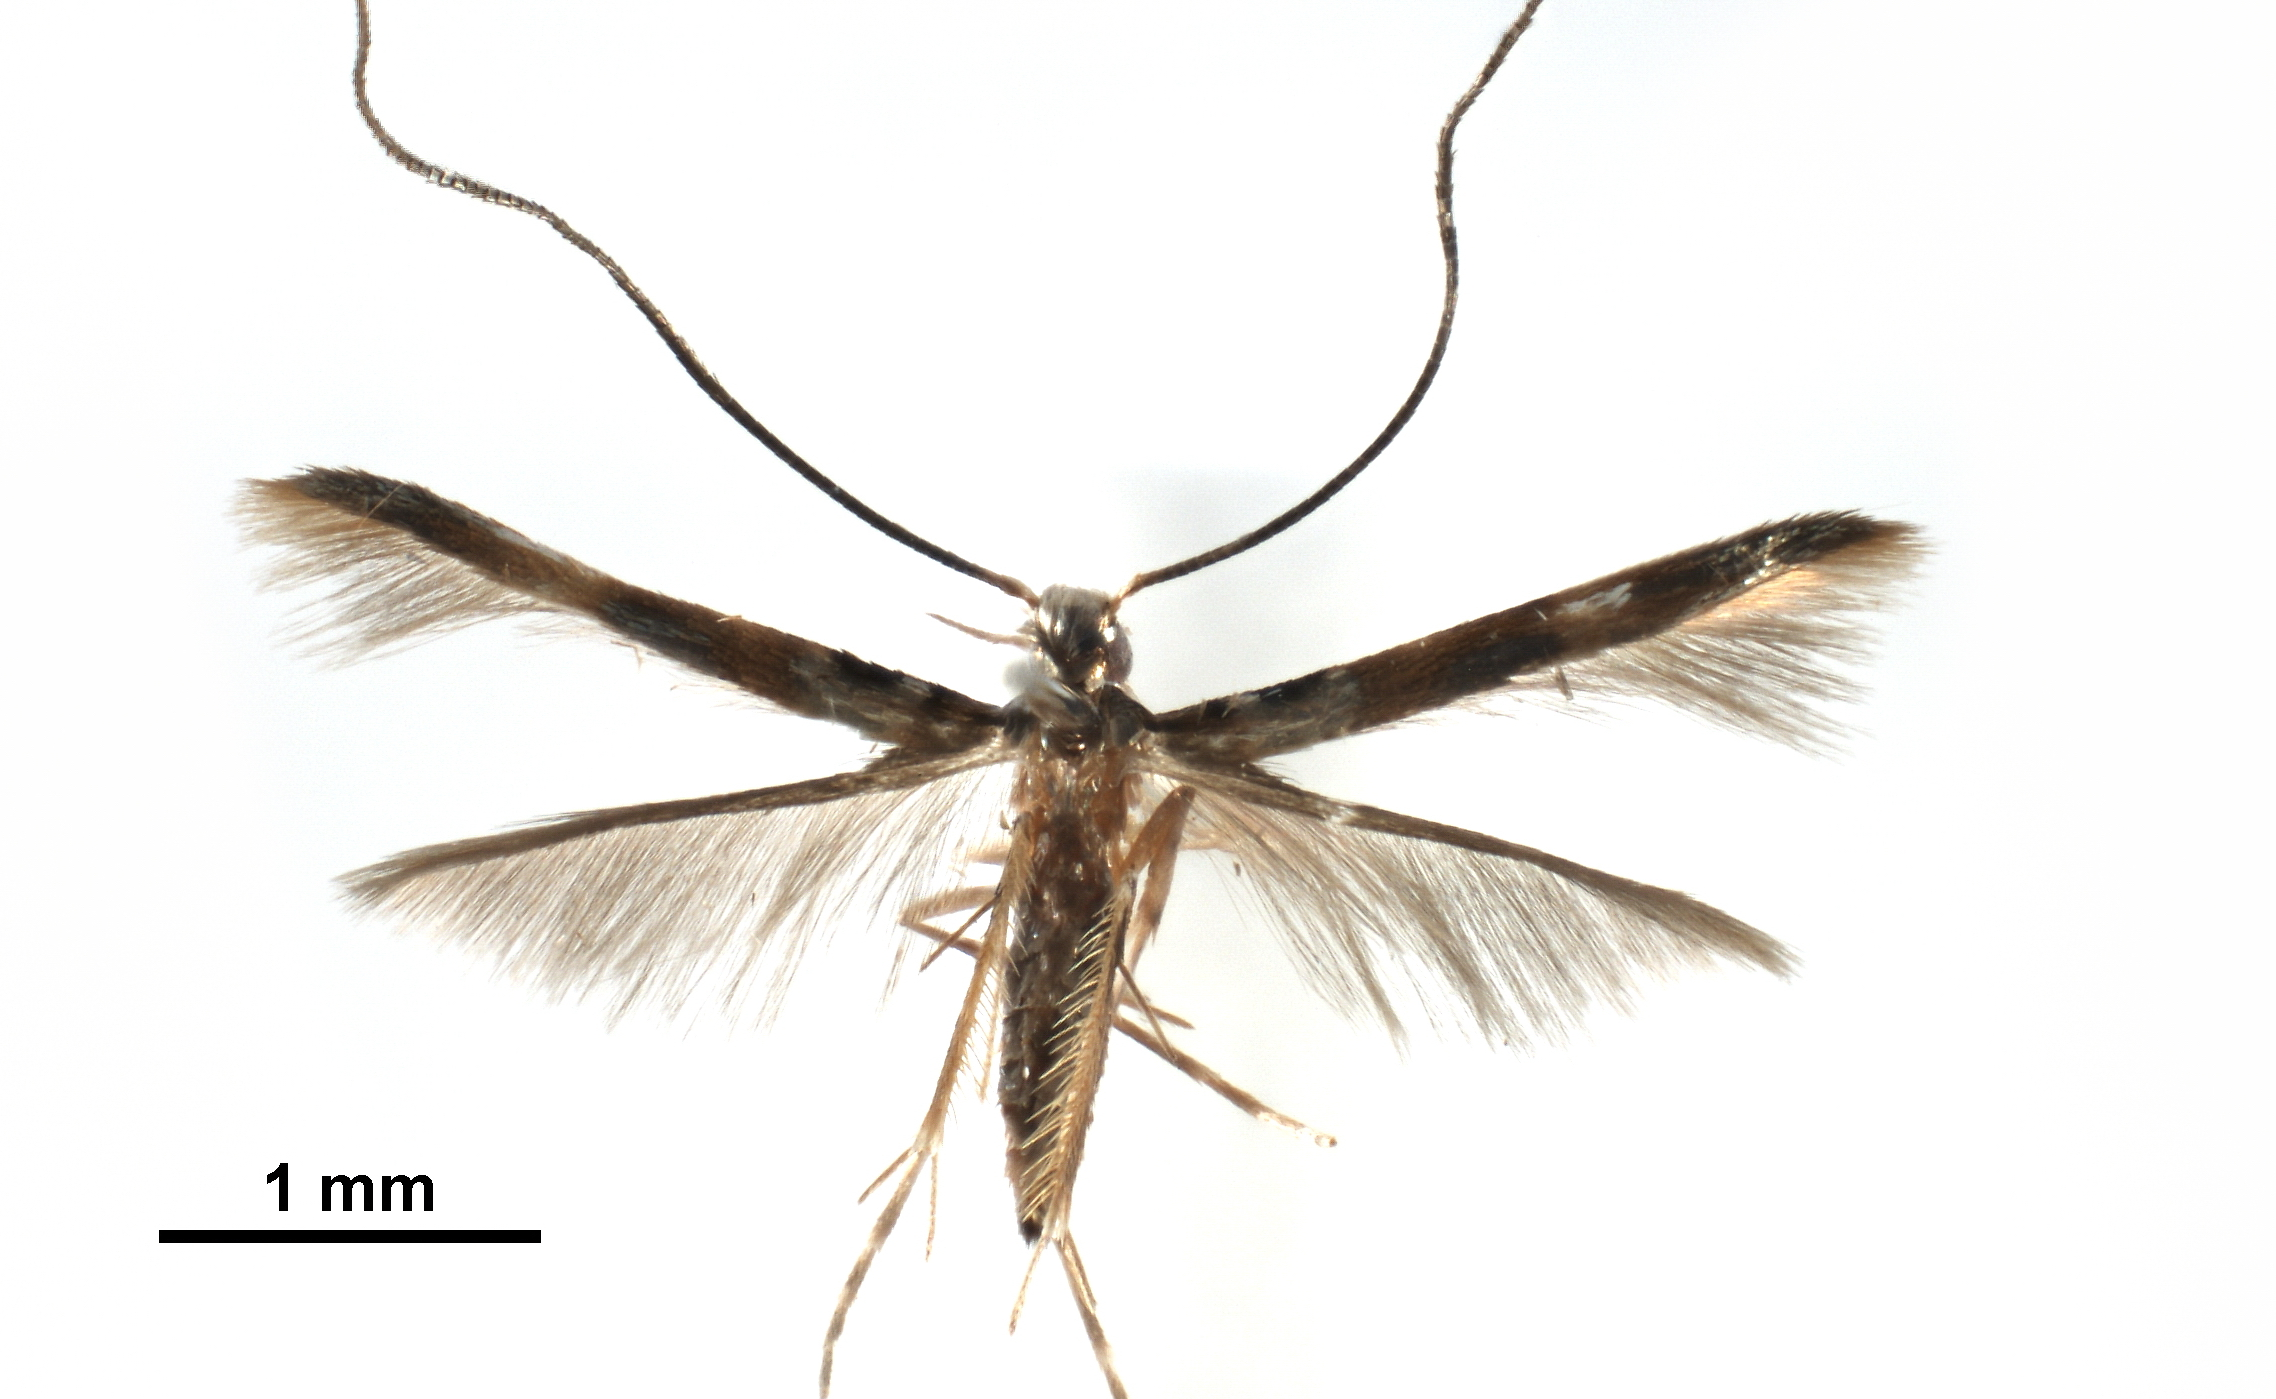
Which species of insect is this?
Chrysocercops azmii
